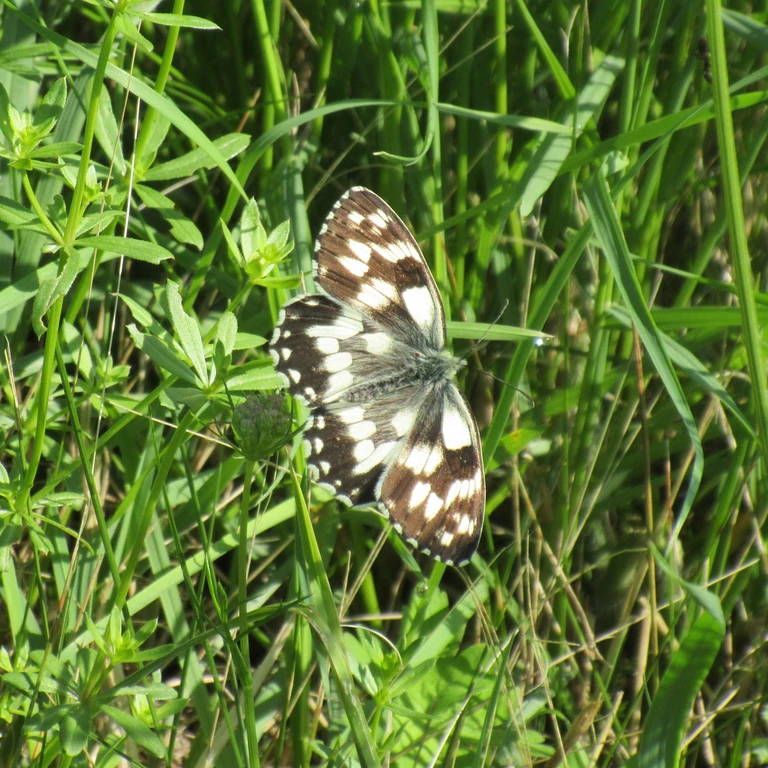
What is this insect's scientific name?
Melanargia galathea
